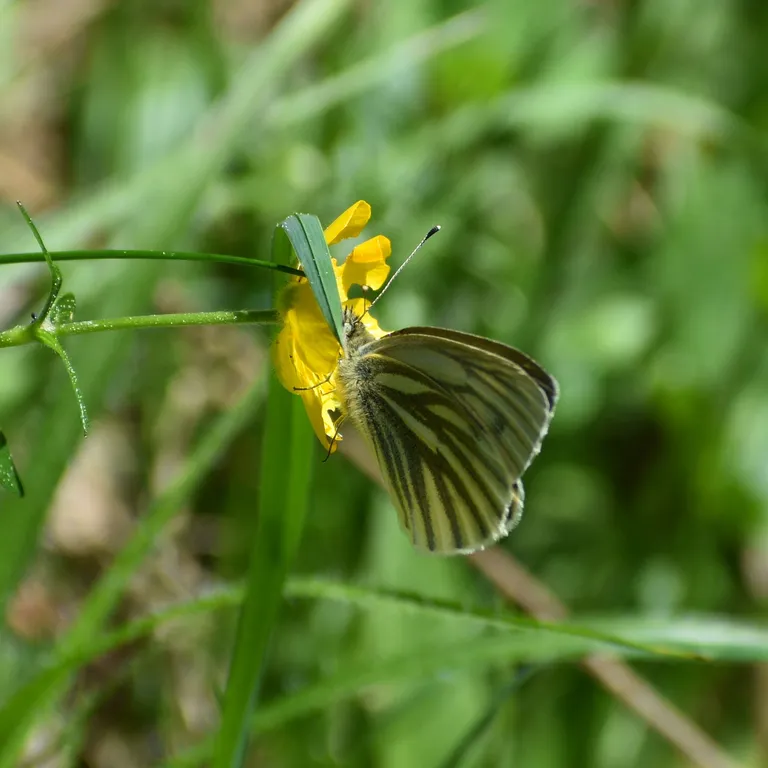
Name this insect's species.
Pieris bryoniae
